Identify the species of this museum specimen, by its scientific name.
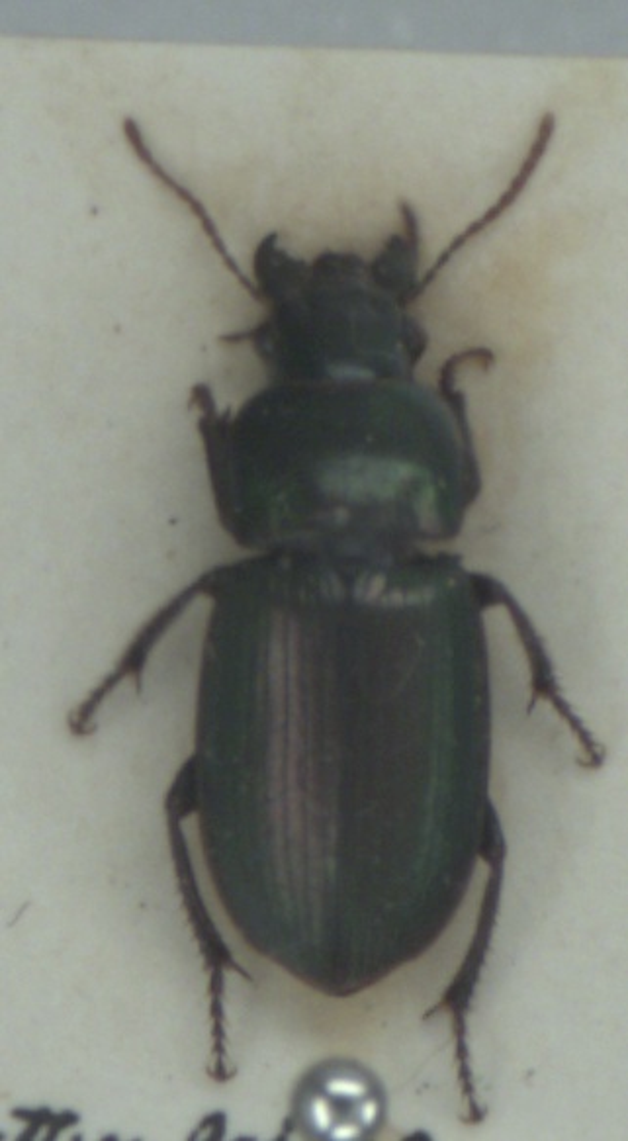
Harpalus affinis
